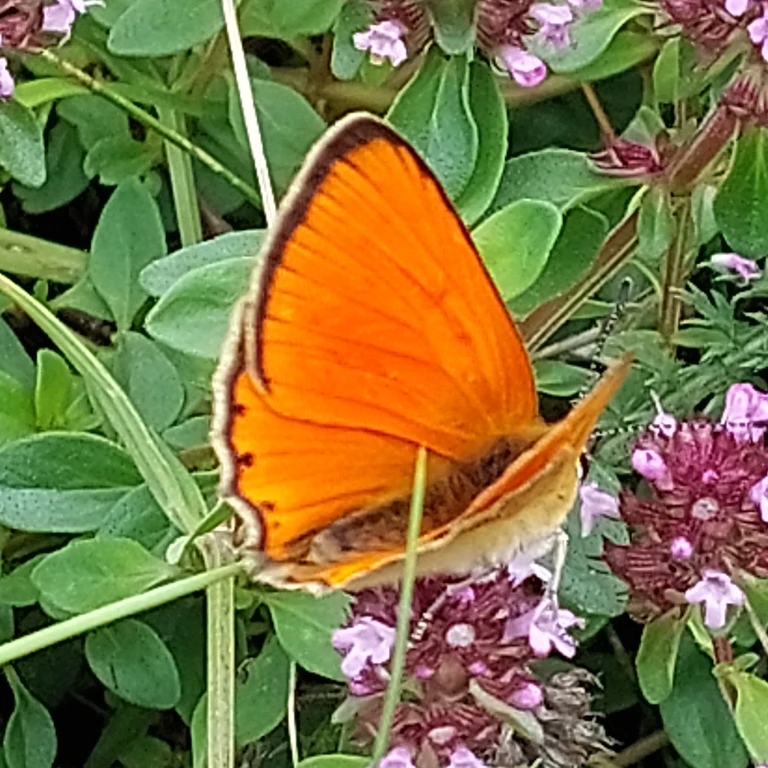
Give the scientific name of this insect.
Lycaena virgaureae
